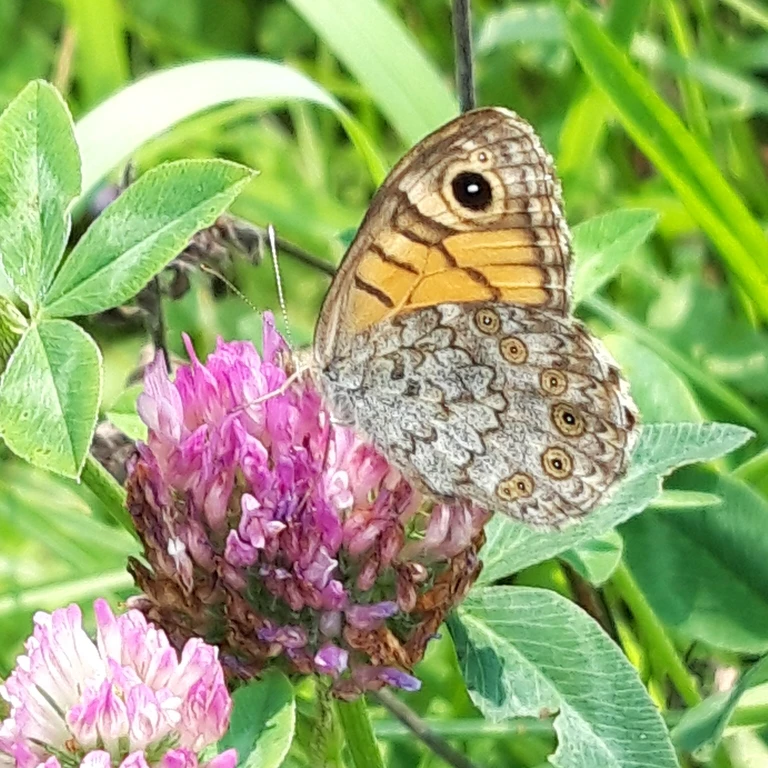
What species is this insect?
Lasiommata megera (also Pararge megera)
